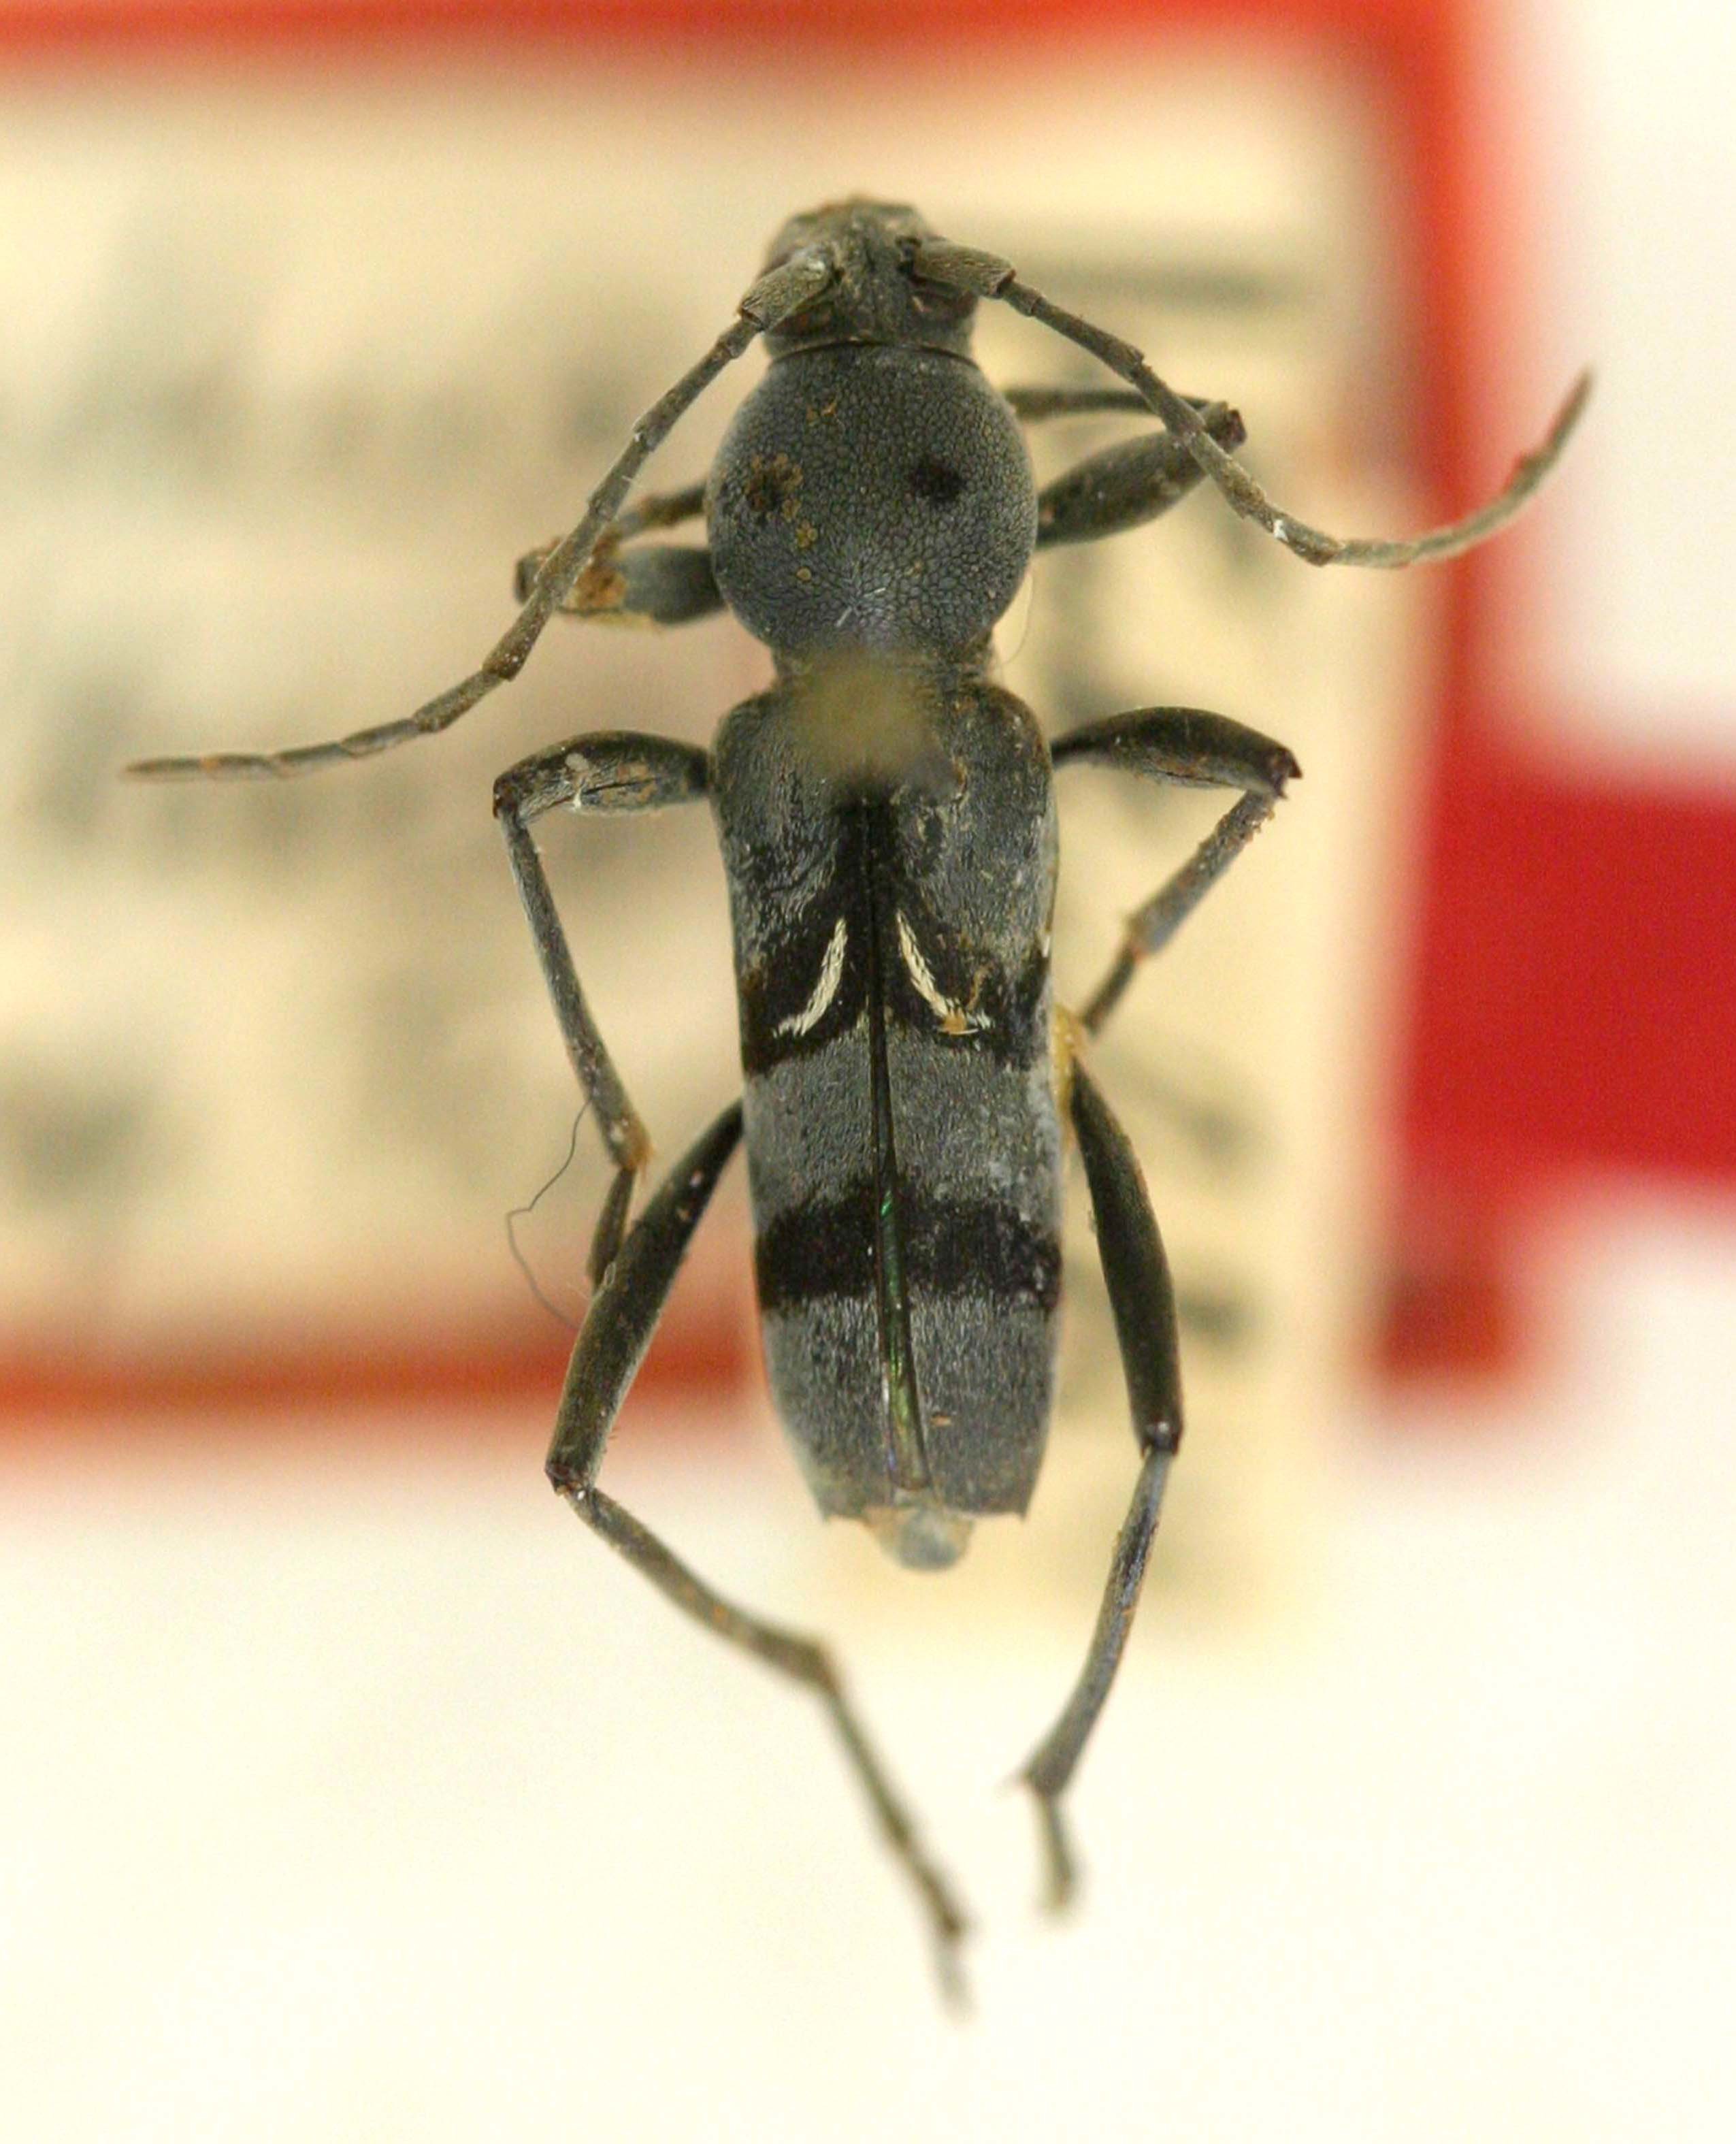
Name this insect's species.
Clytus dubius
